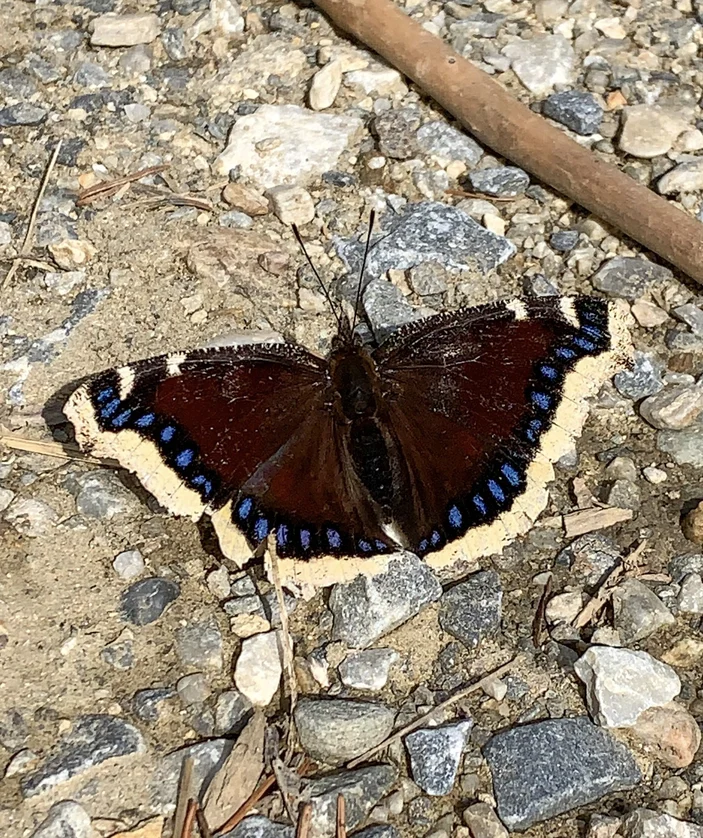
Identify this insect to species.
Nymphalis antiopa
